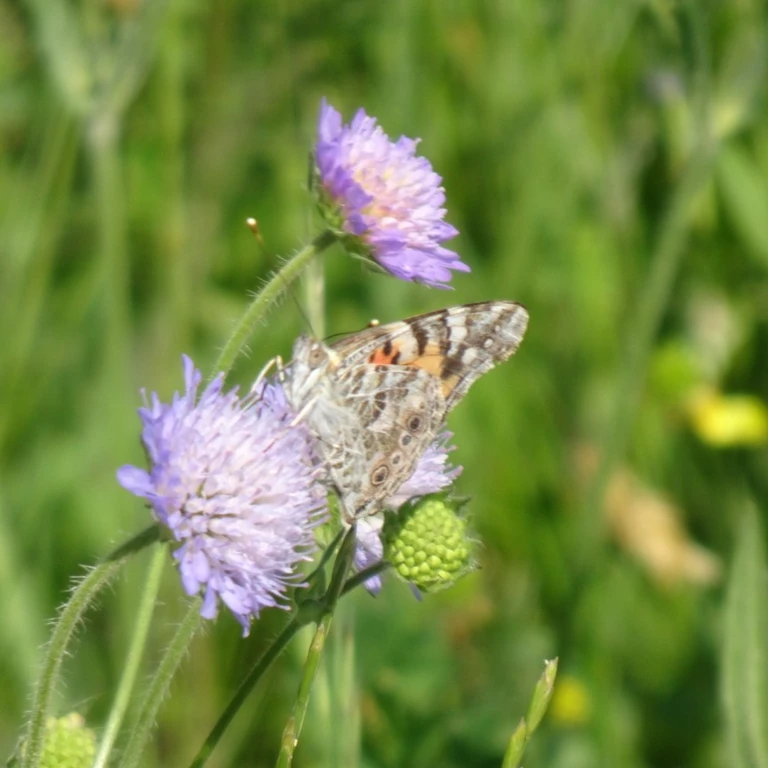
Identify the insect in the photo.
Vanessa cardui
